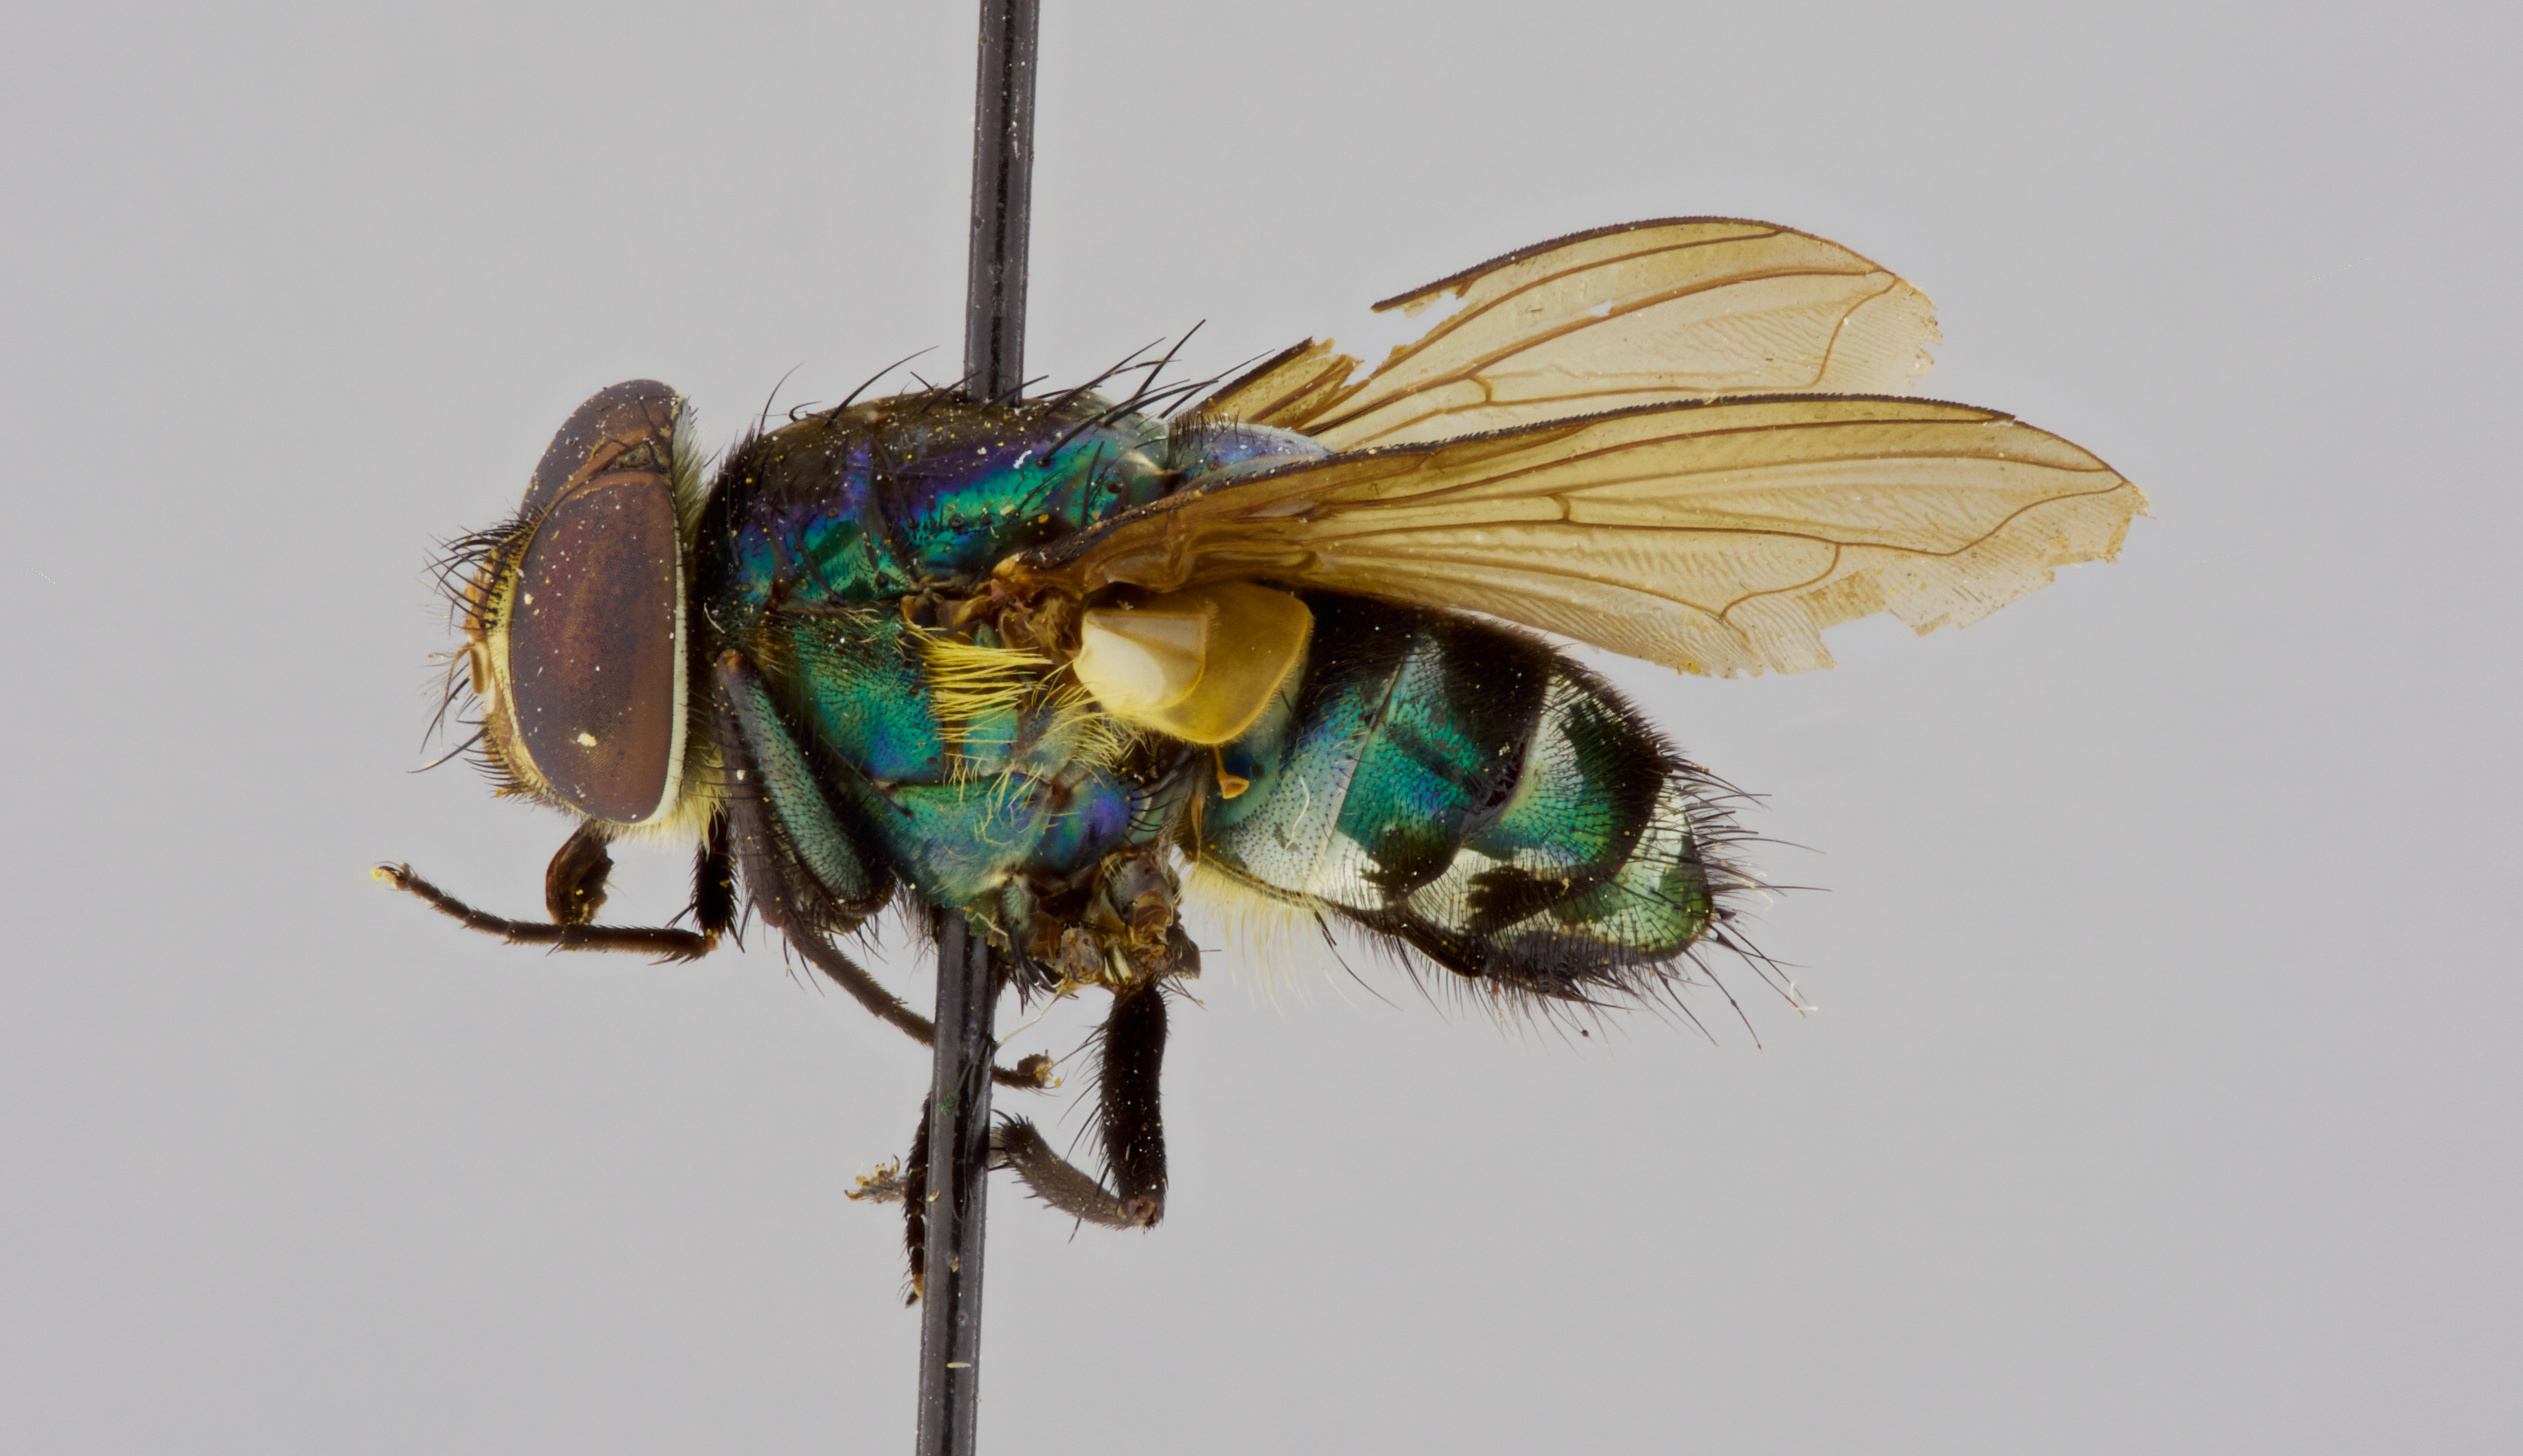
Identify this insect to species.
Isomyia discalis
